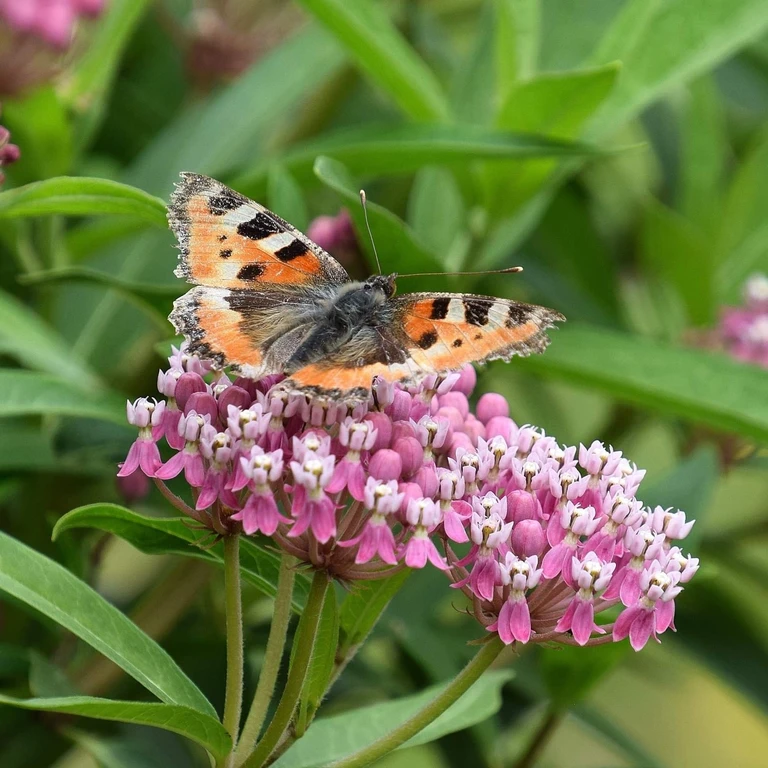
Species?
Aglais urticae
